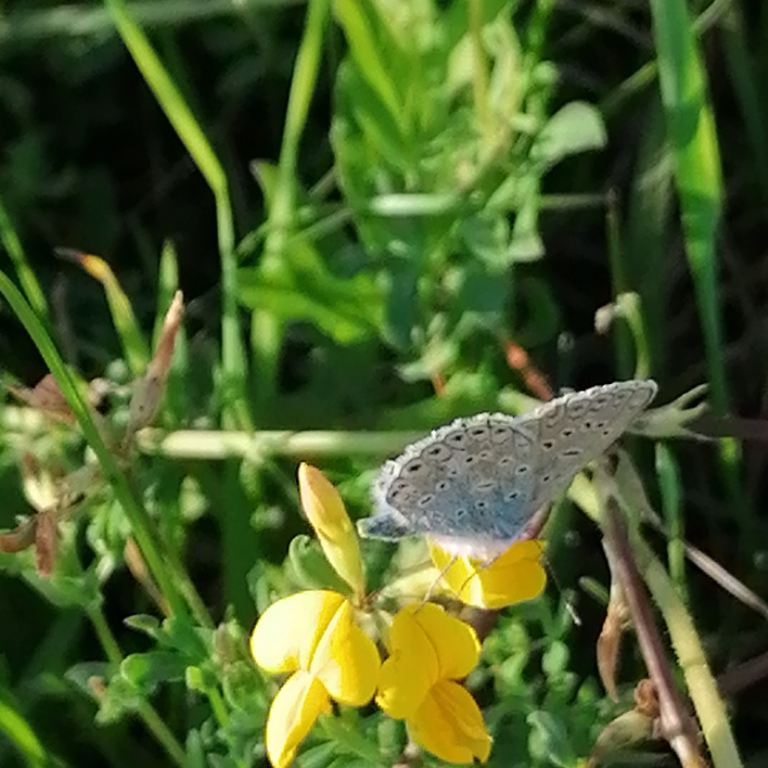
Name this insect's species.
Polyommatus icarus
